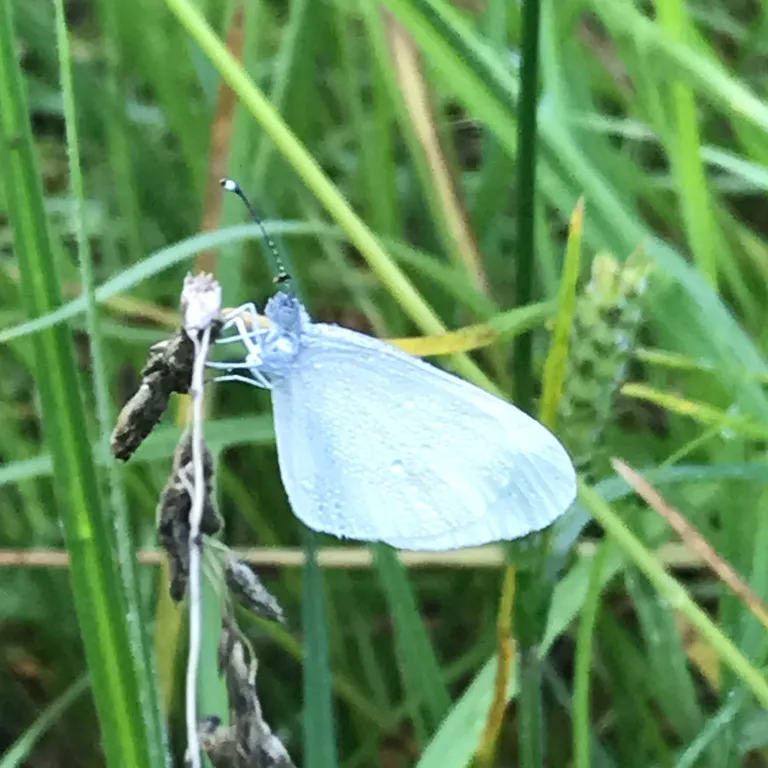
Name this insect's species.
Leptidea sinapis/juvernica
